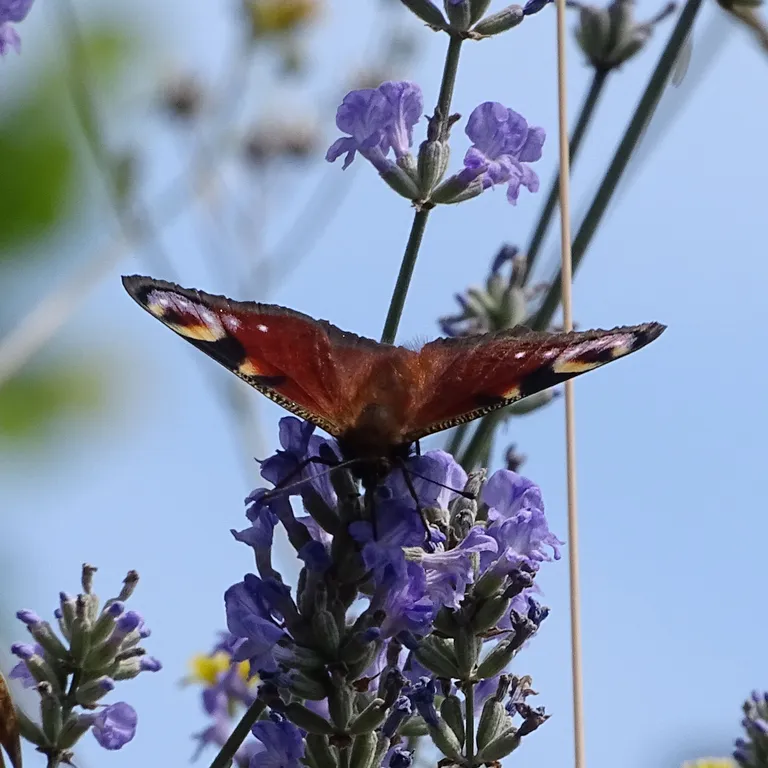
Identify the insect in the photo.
Aglais io
